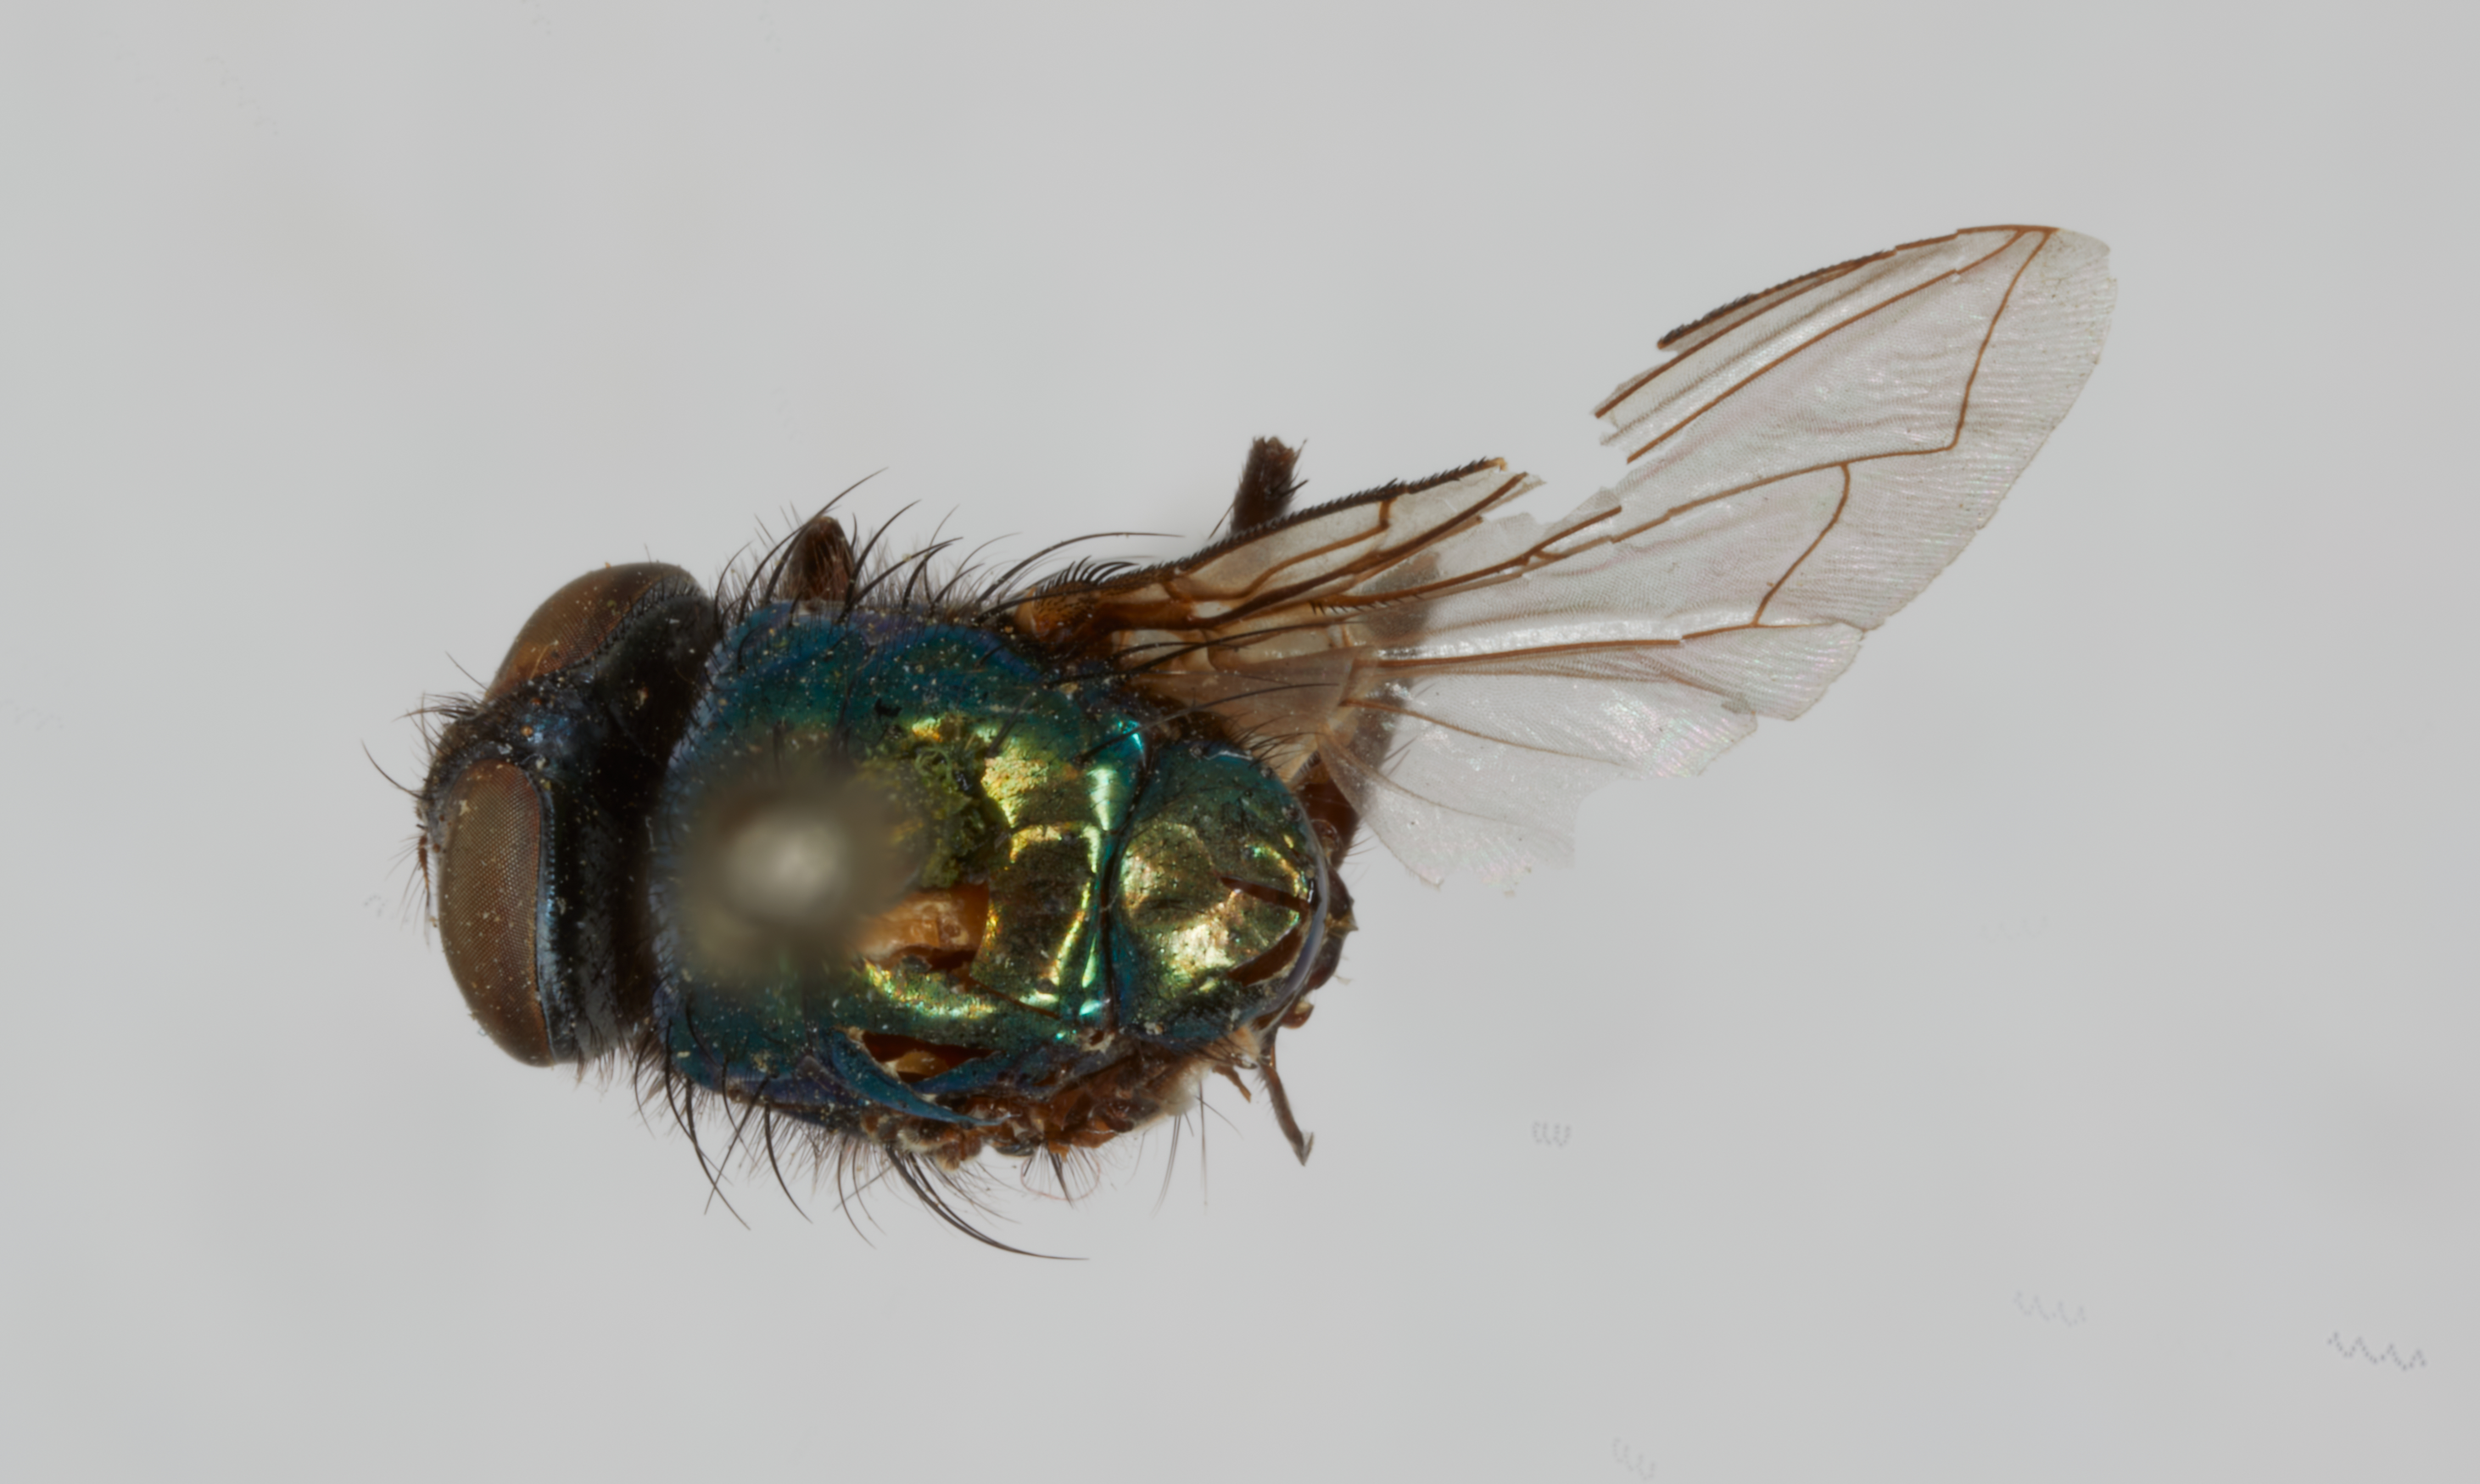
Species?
Phaenicia sericata (also Lucilia giraulti)
